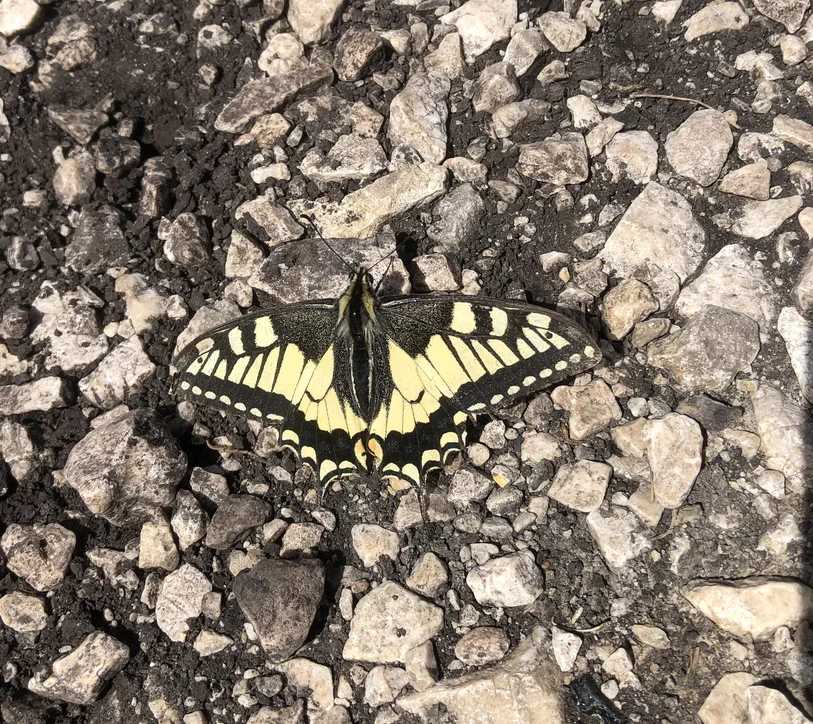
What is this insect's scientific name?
Papilio machaon
